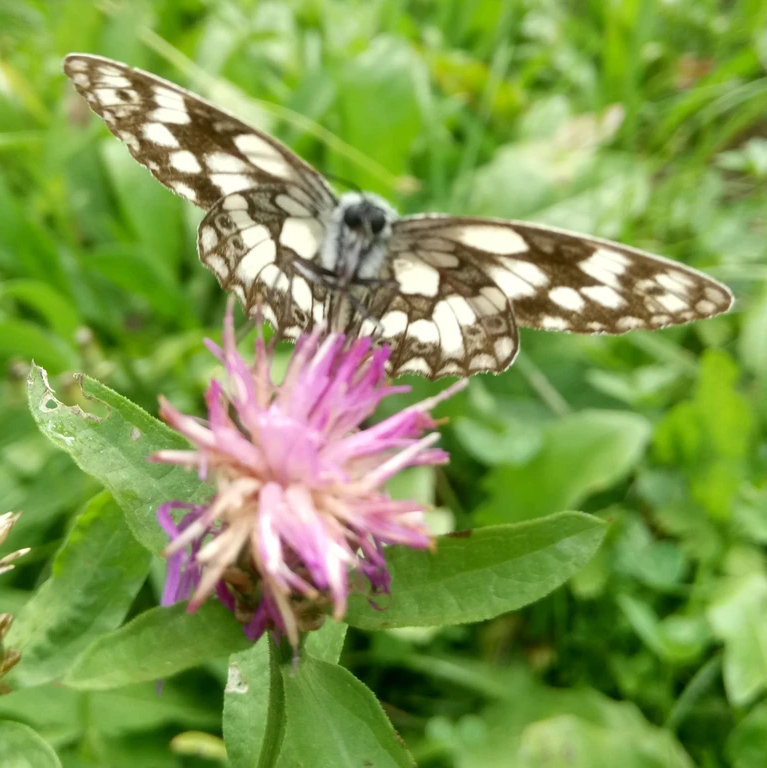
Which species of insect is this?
Melanargia galathea
